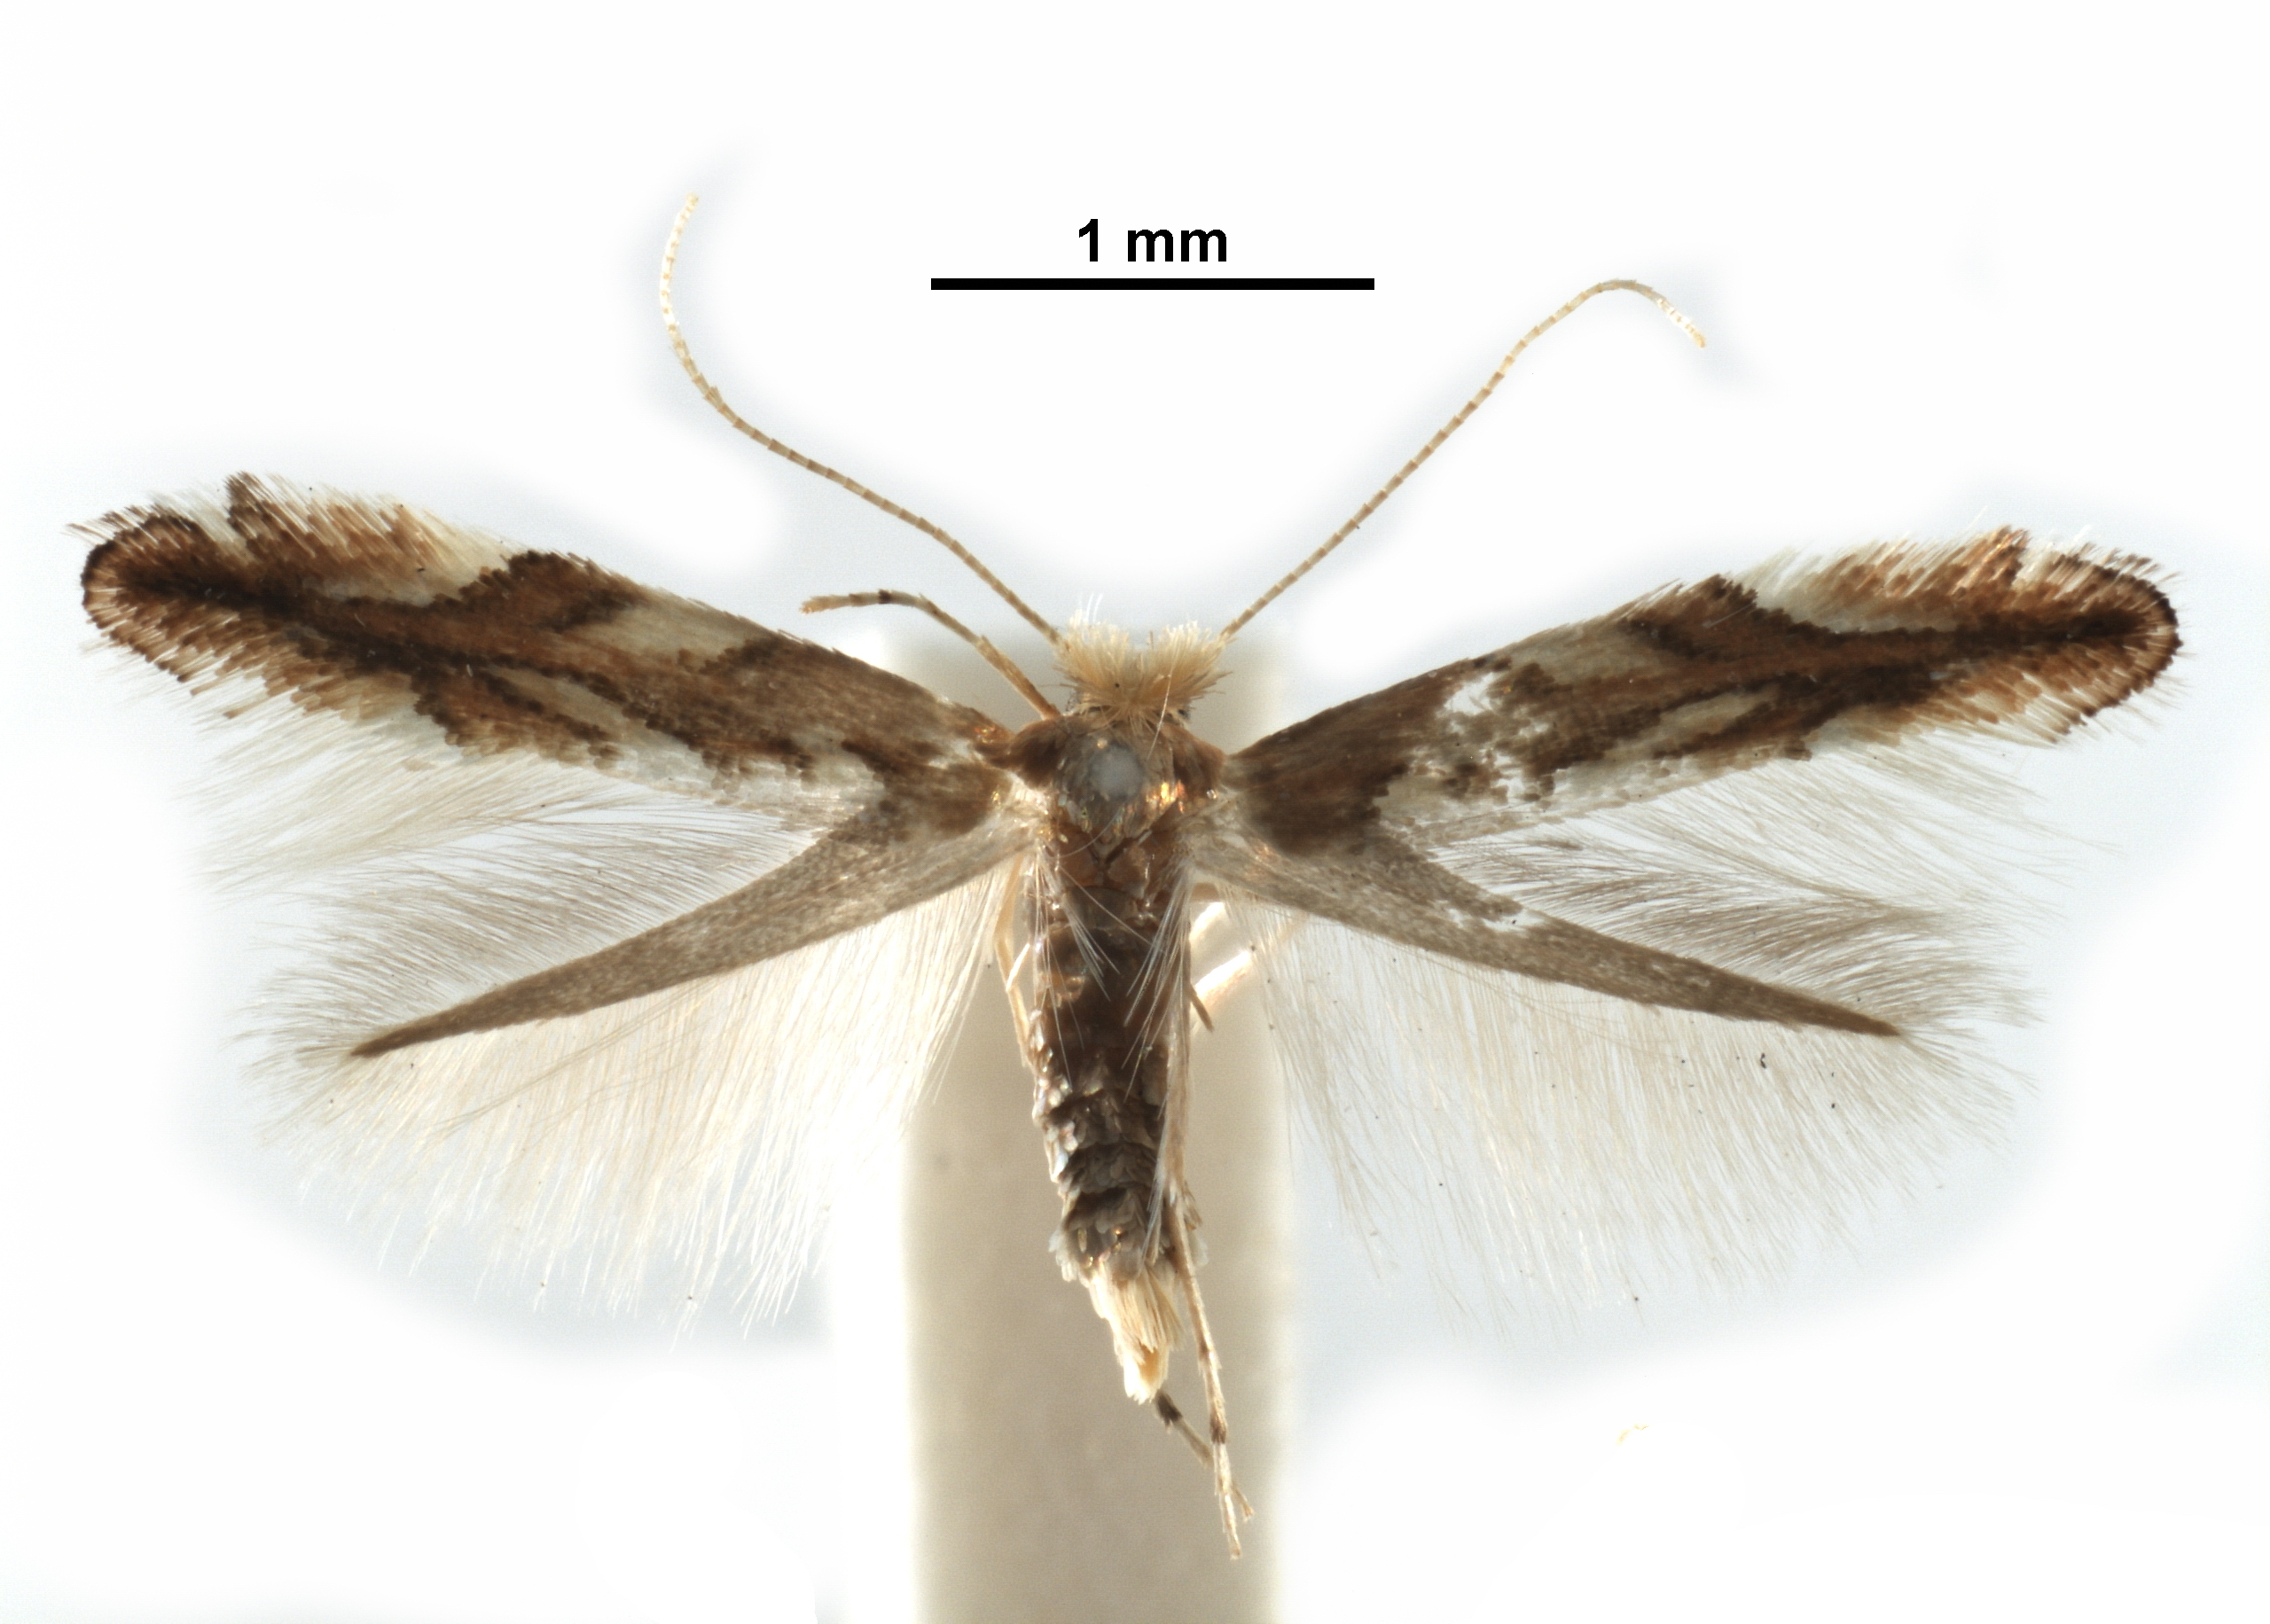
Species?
Phyllonorycter platanoidella
